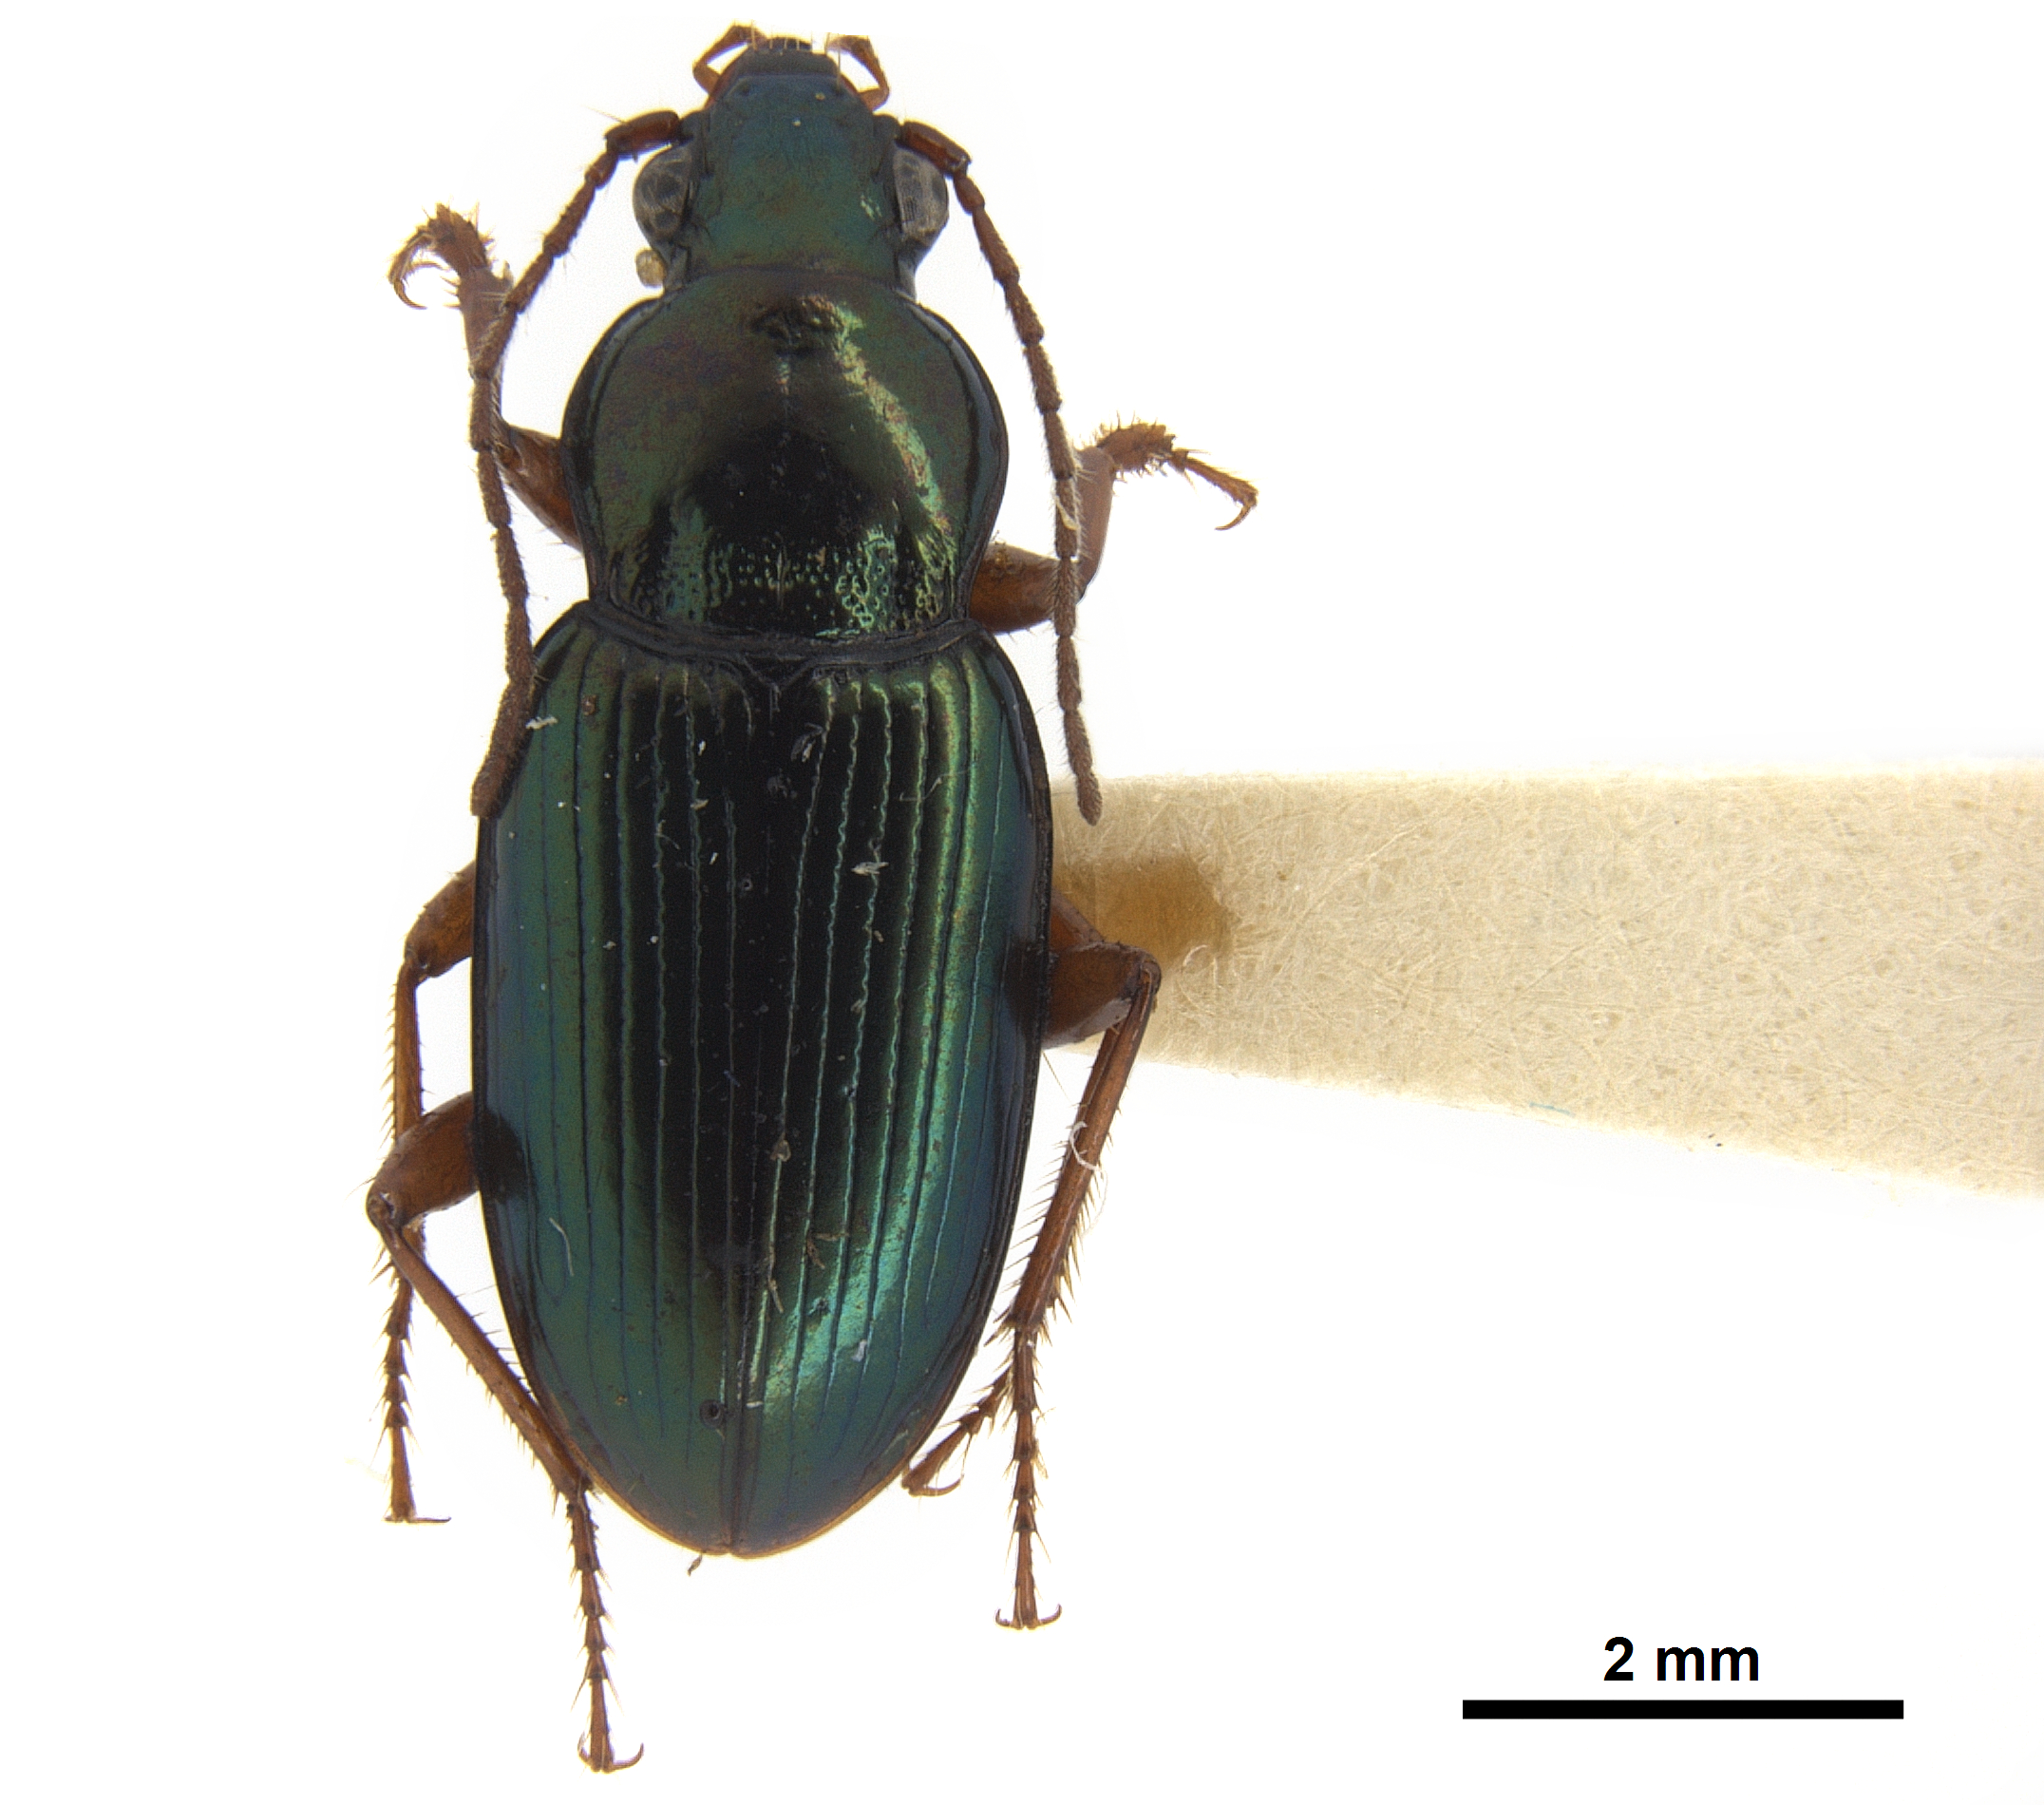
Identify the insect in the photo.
Pogogenus smaragdinus (also Pogonus smaragdinus)
